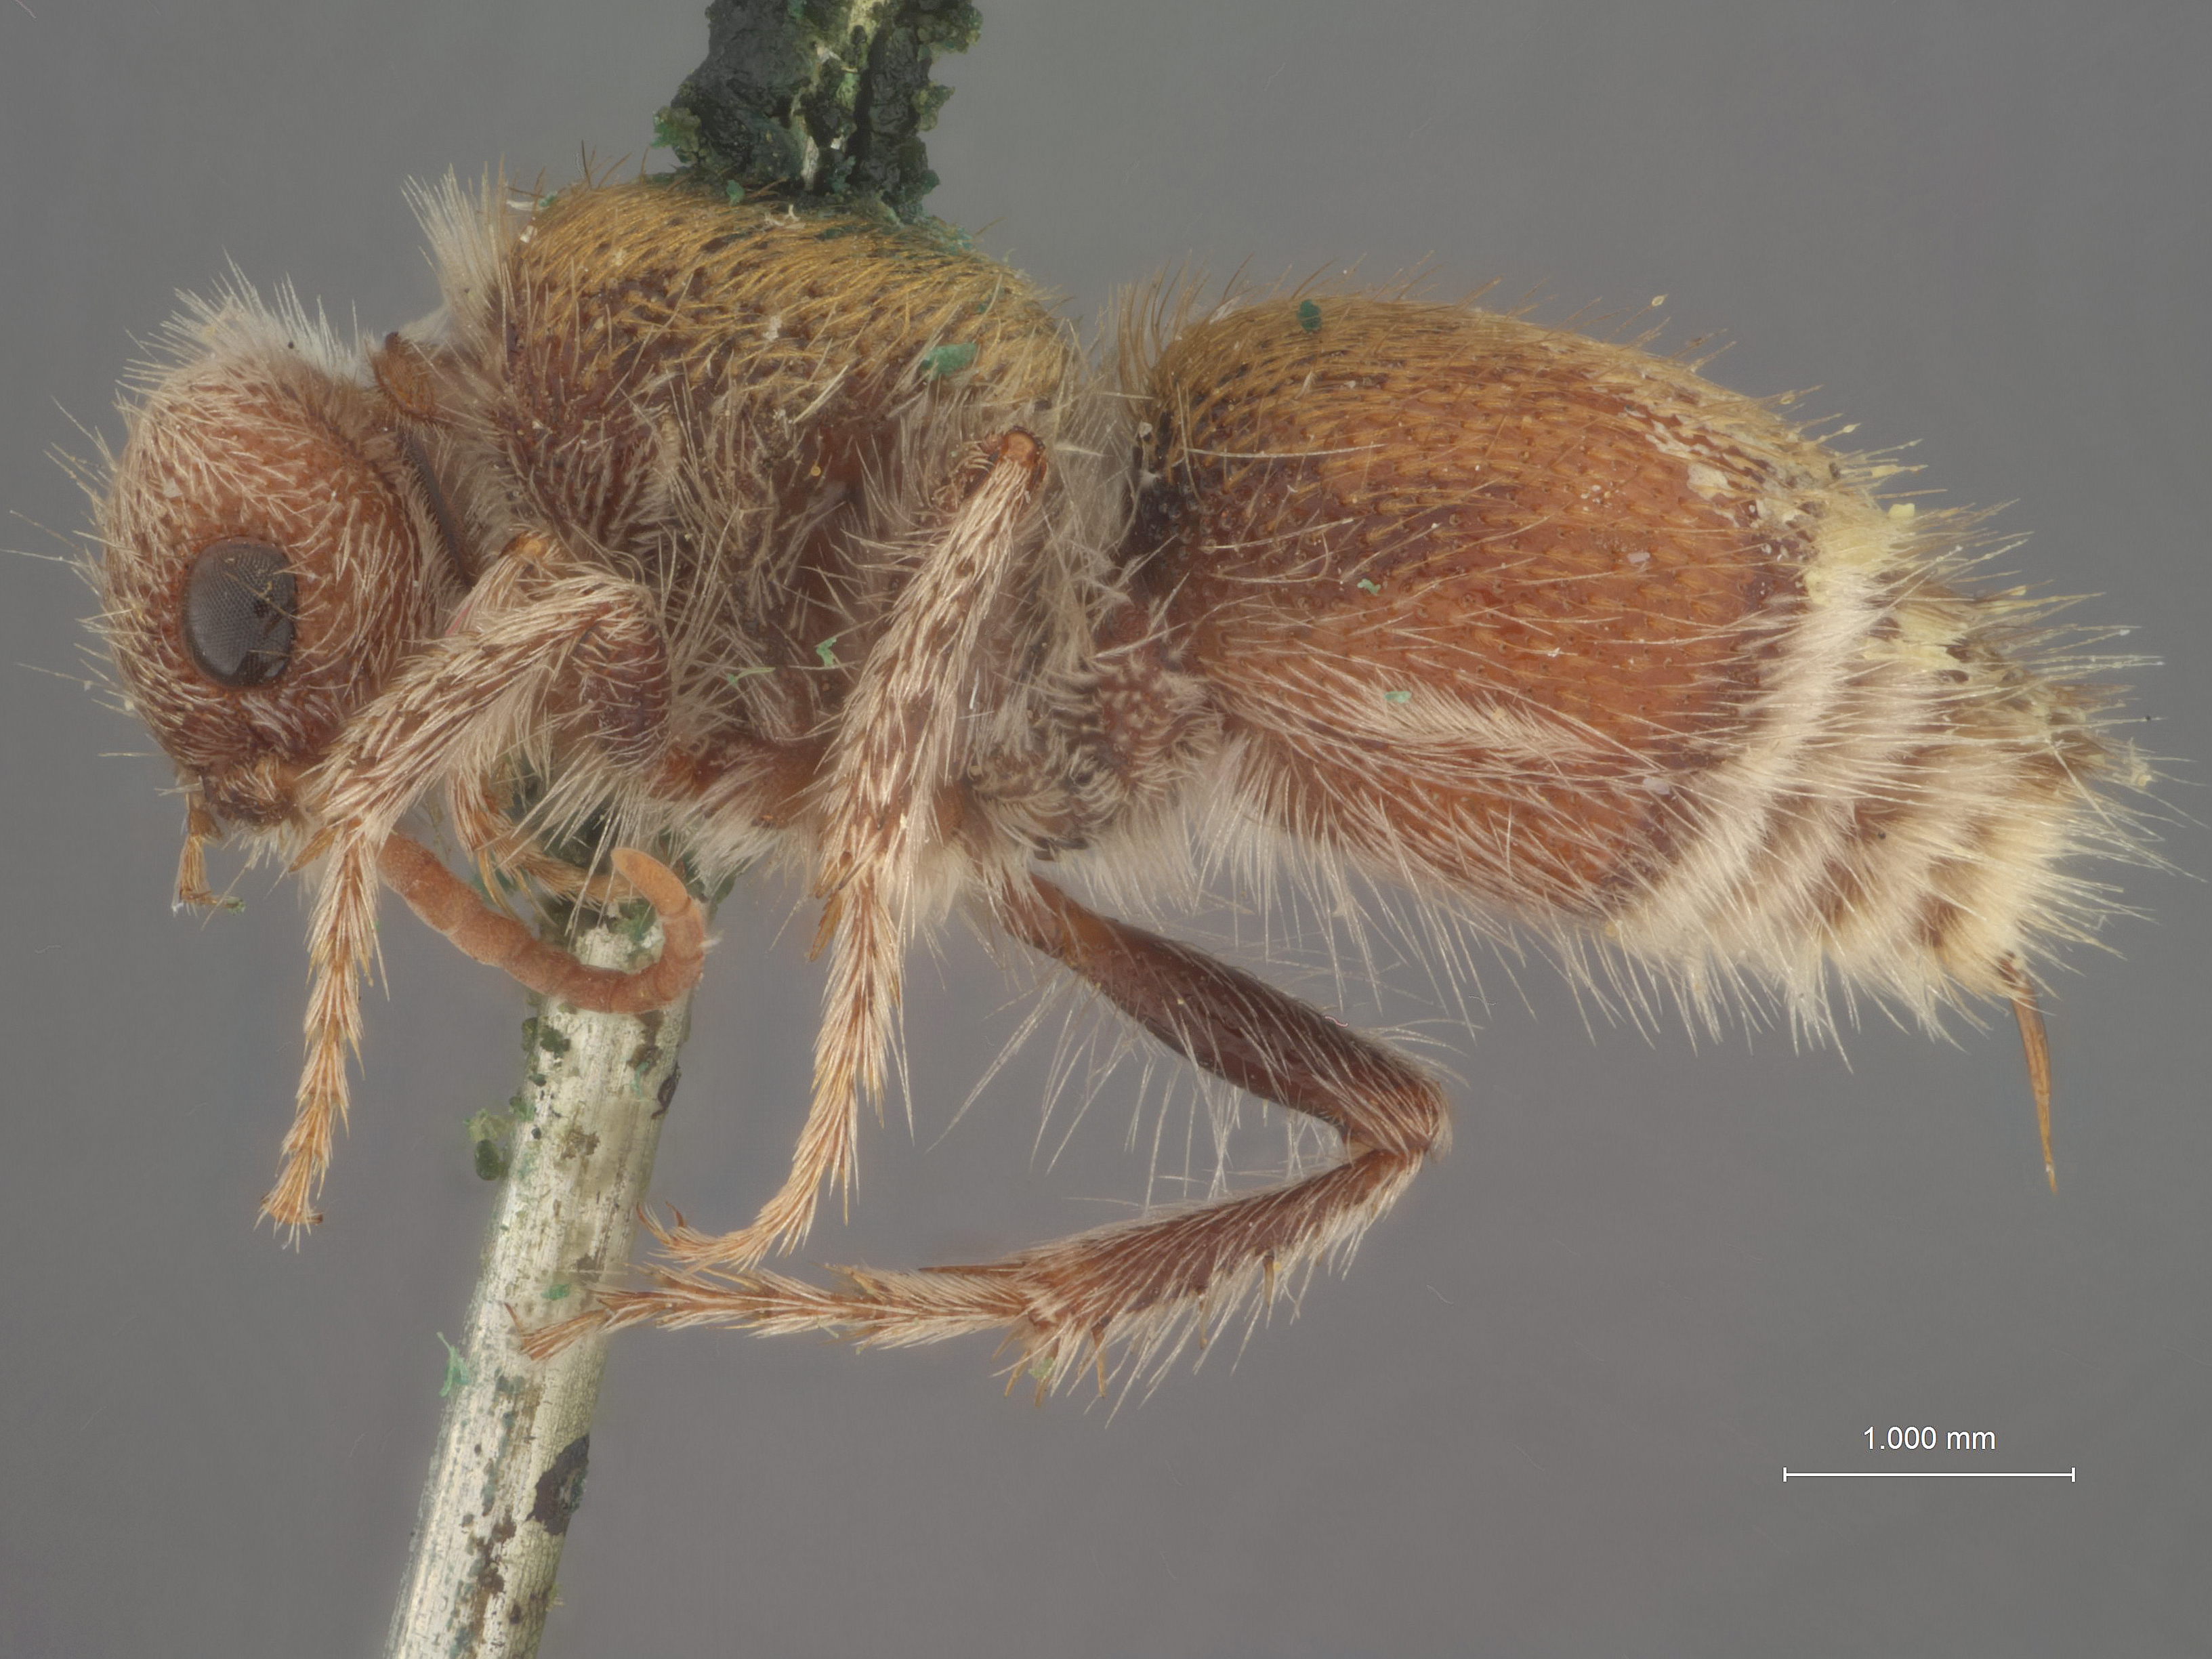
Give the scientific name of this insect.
Photopsis anaspasia
